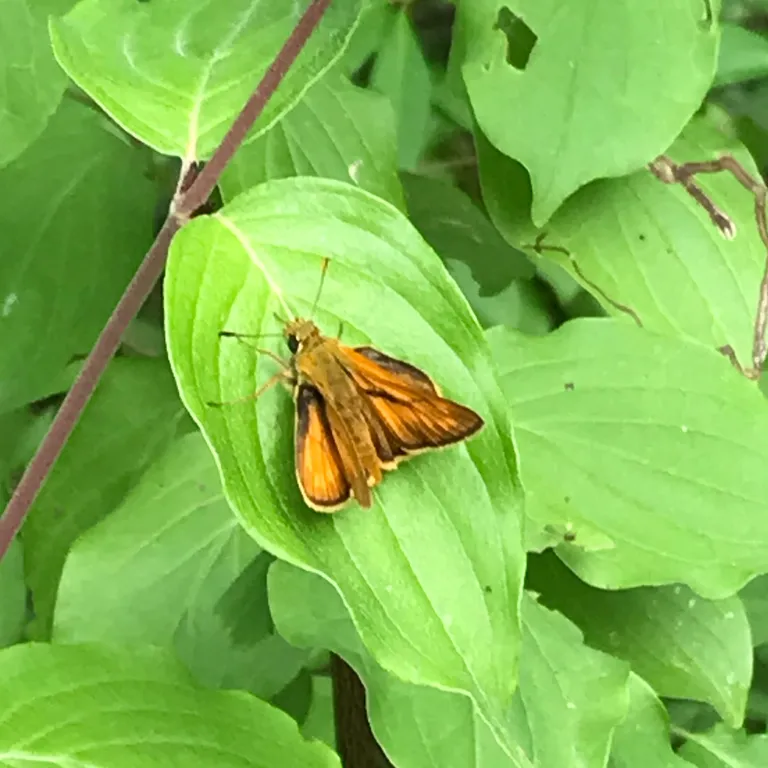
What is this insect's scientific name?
Ochlodes sylvanus (also Ochlodes venata)
